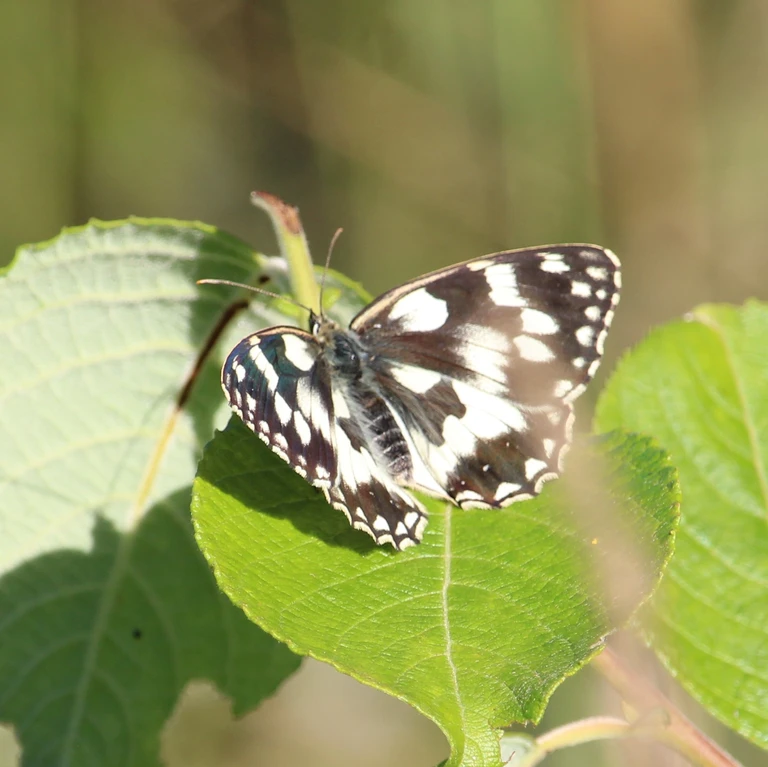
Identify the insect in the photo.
Melanargia galathea
